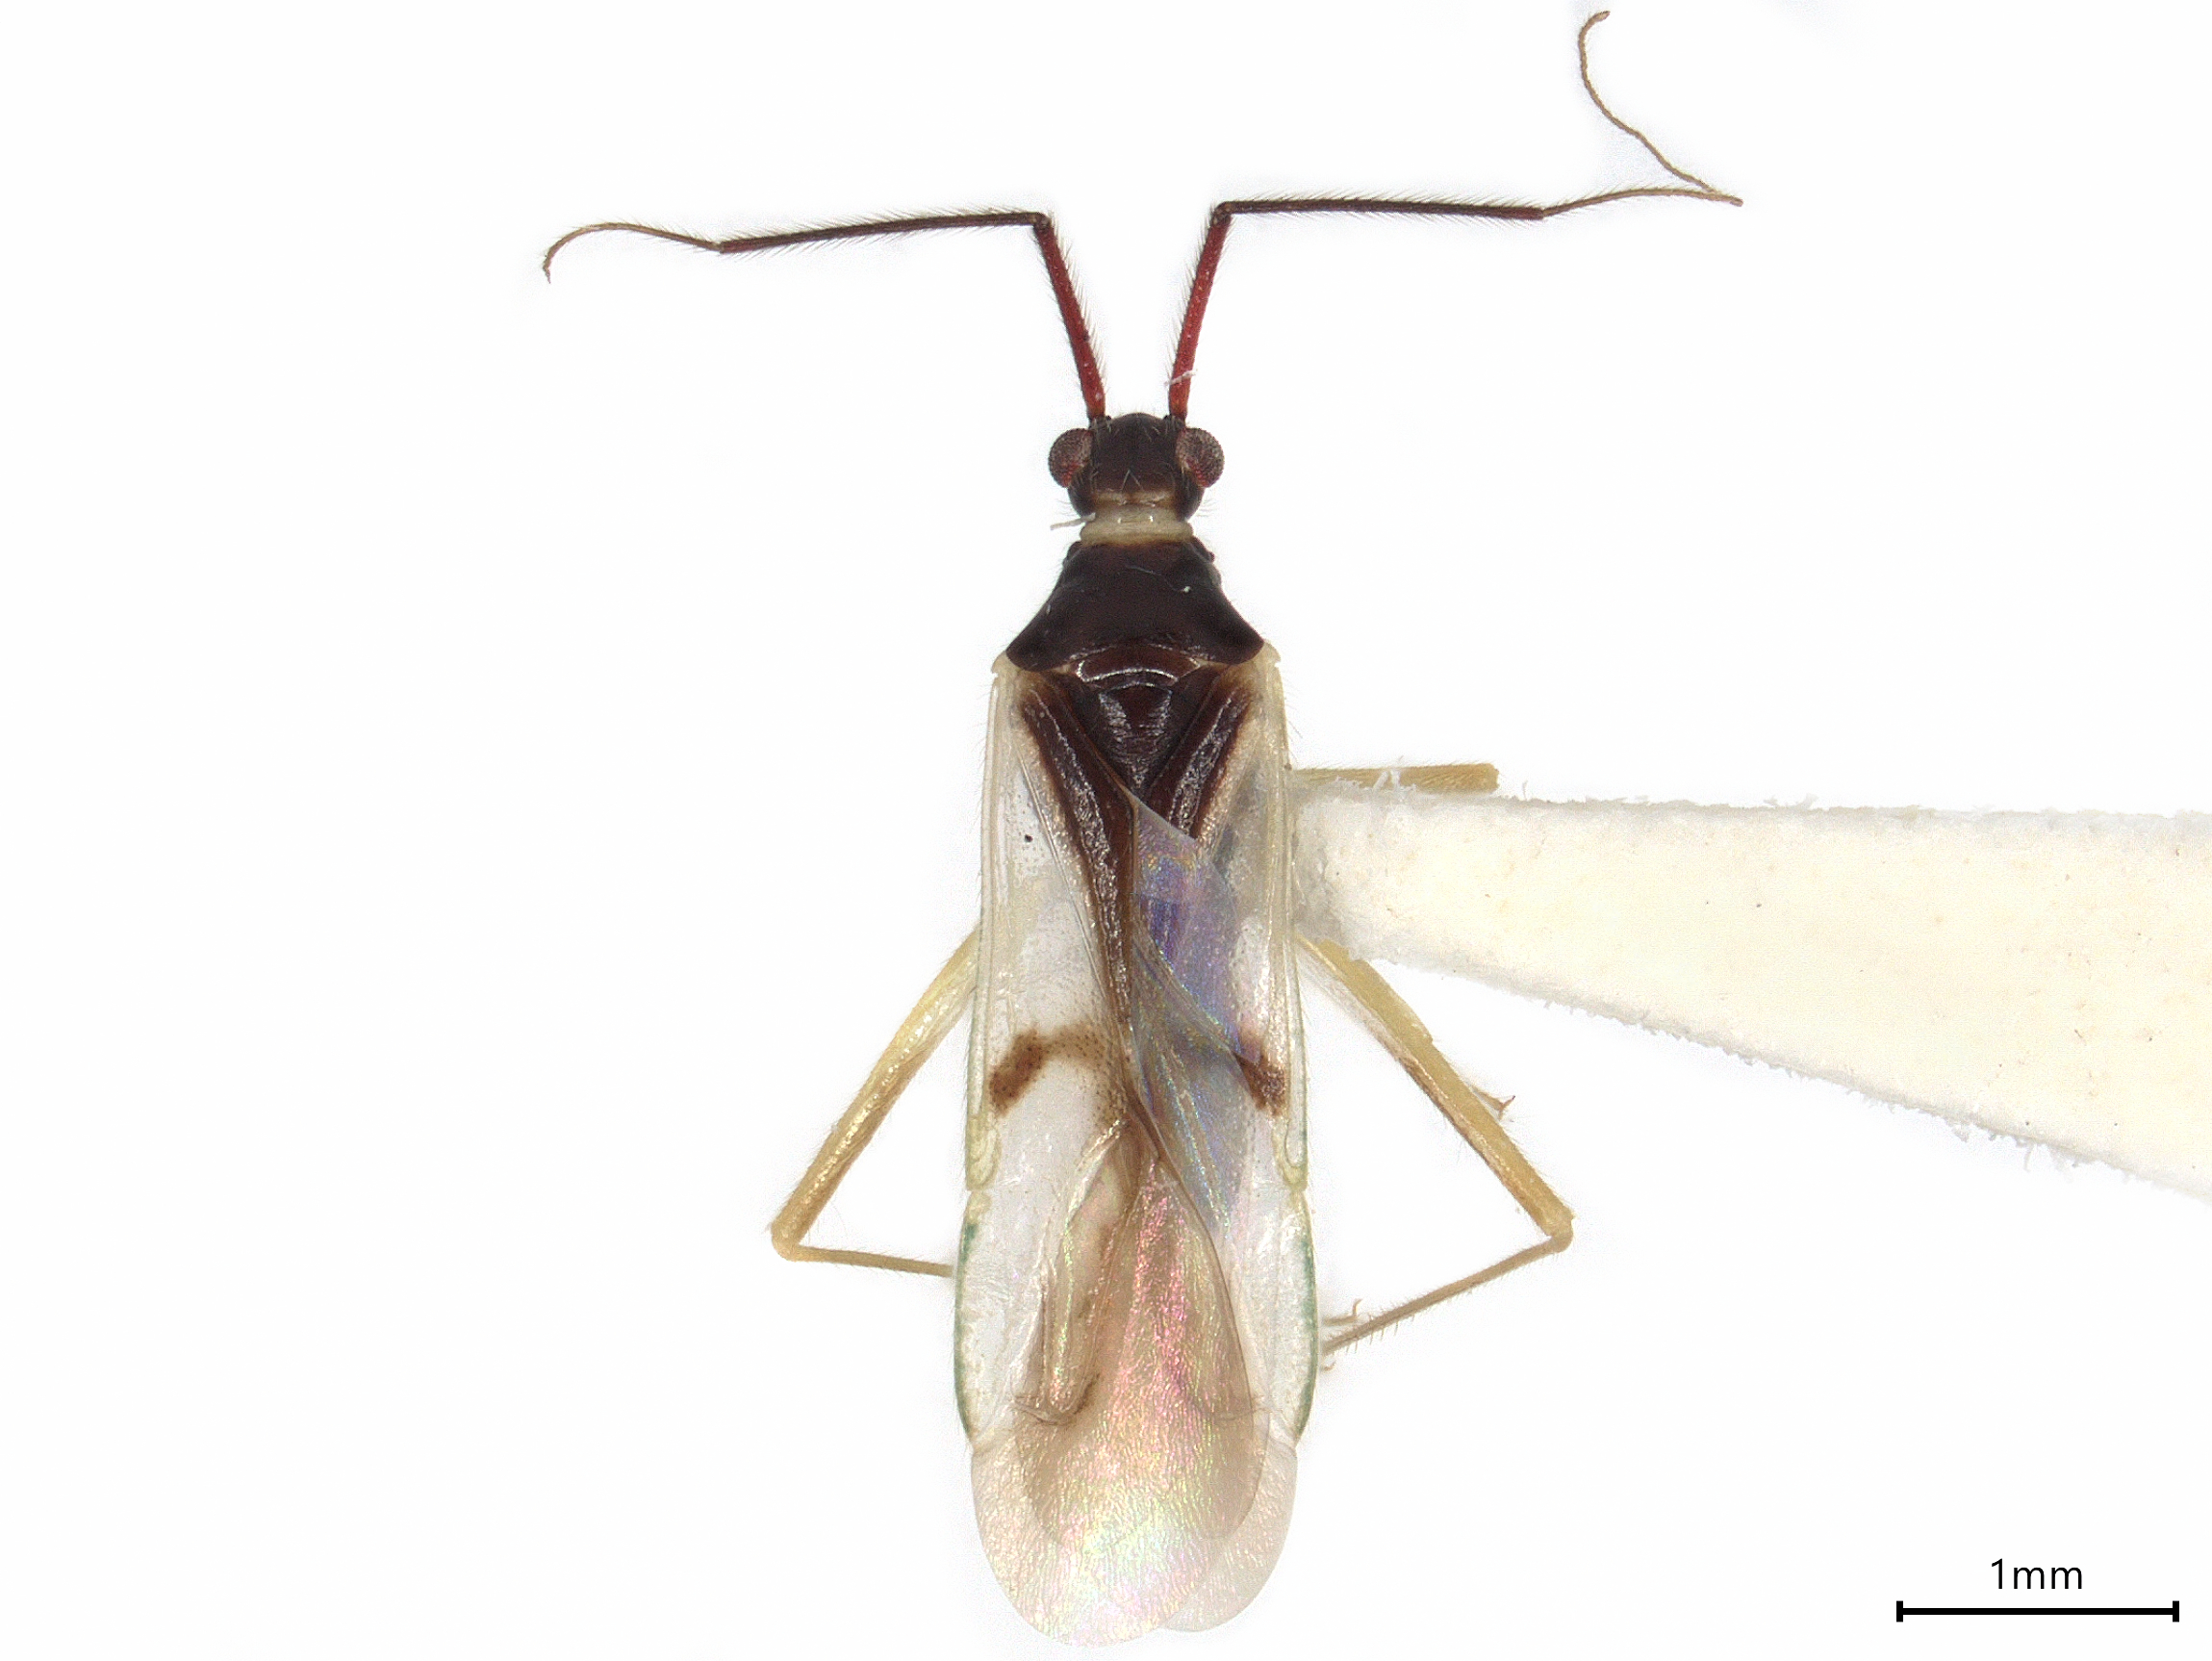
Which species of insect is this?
Mecommopsis cruciata
